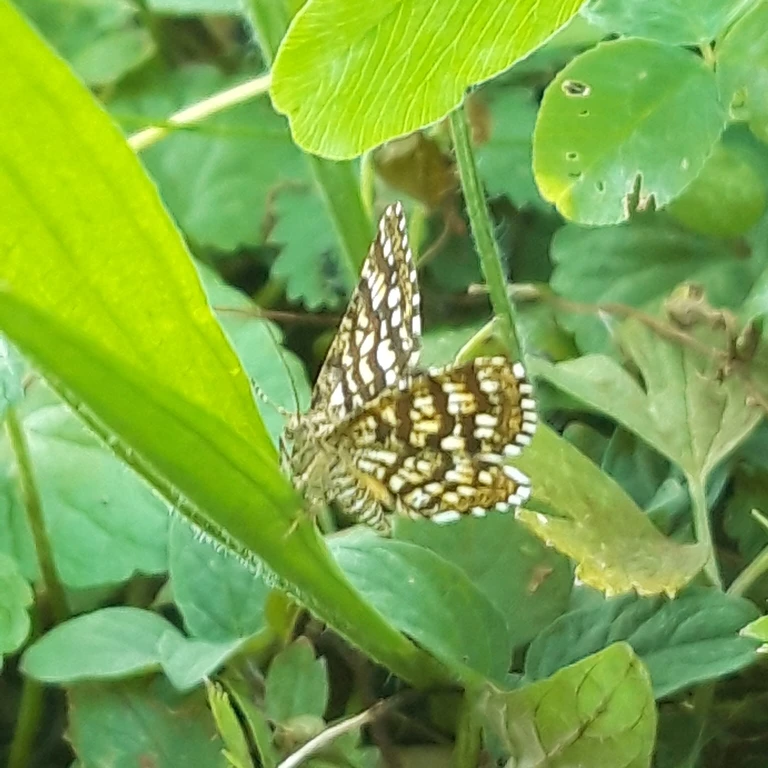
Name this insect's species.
Chiasmia clathrata
